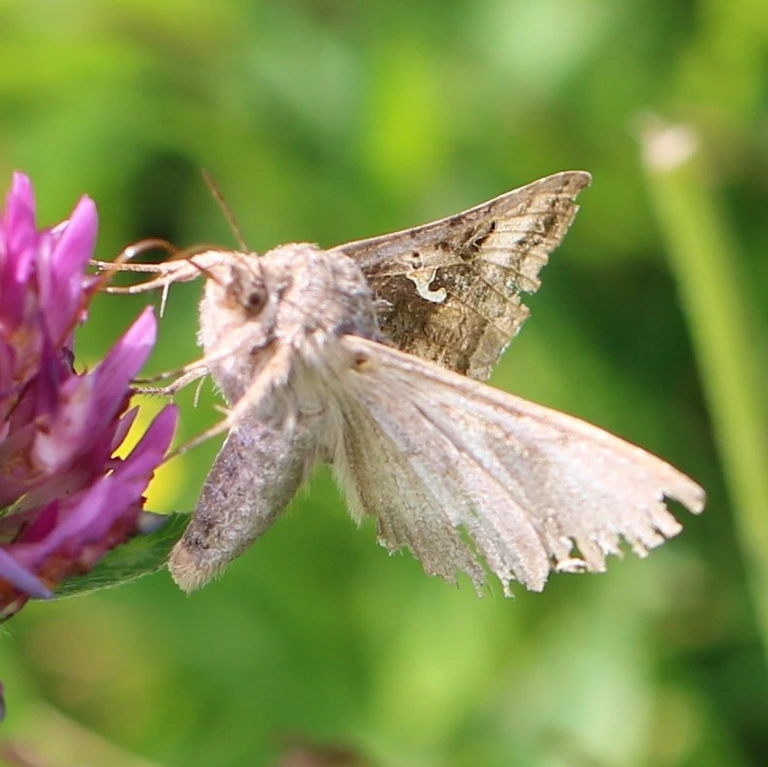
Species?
Autographa gamma
